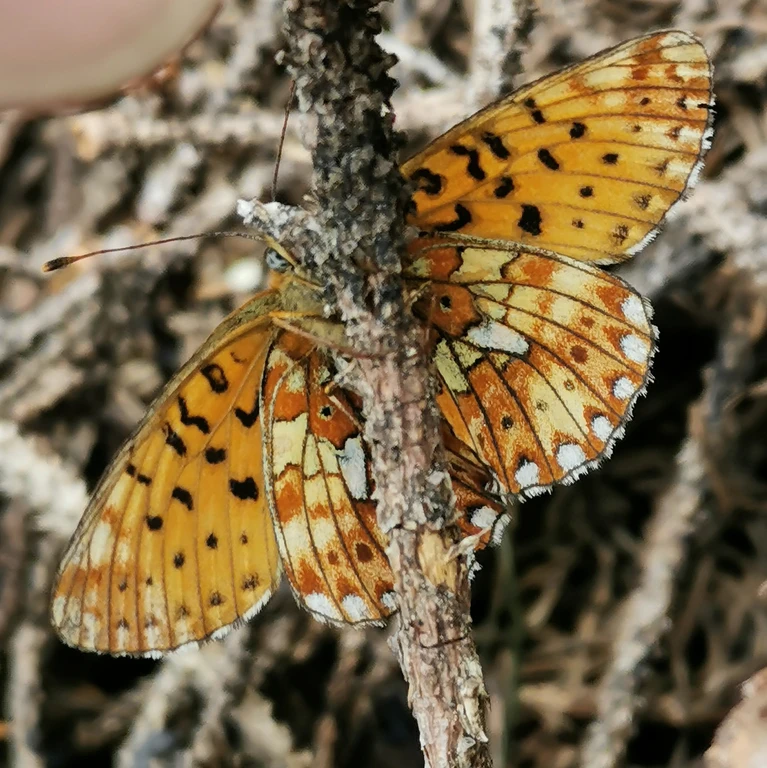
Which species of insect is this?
Boloria euphrosyne (also Clossiana euphrosyne)
